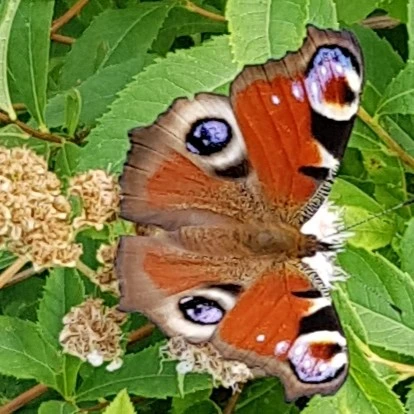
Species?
Aglais io
